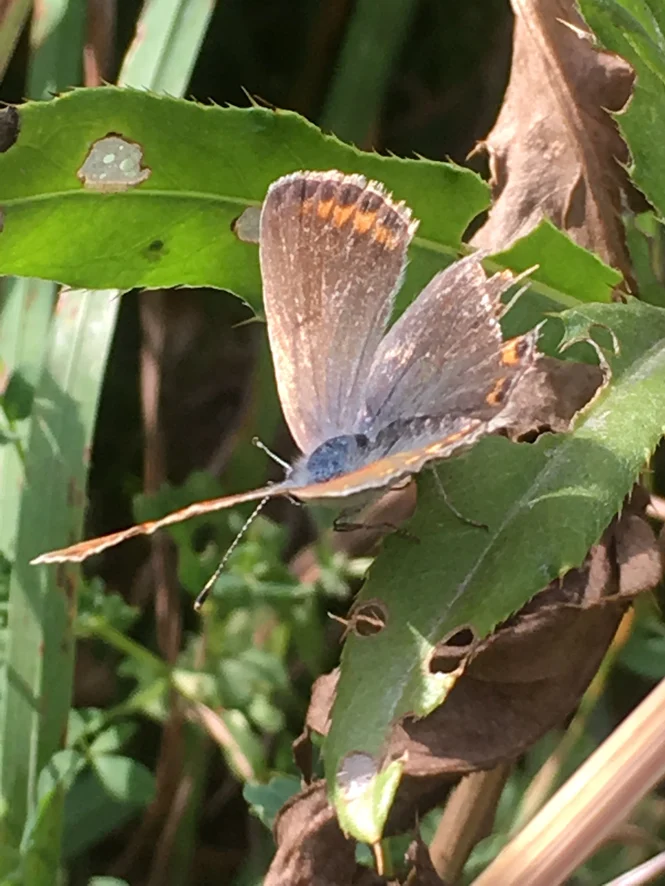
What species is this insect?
Polyommatus icarus
